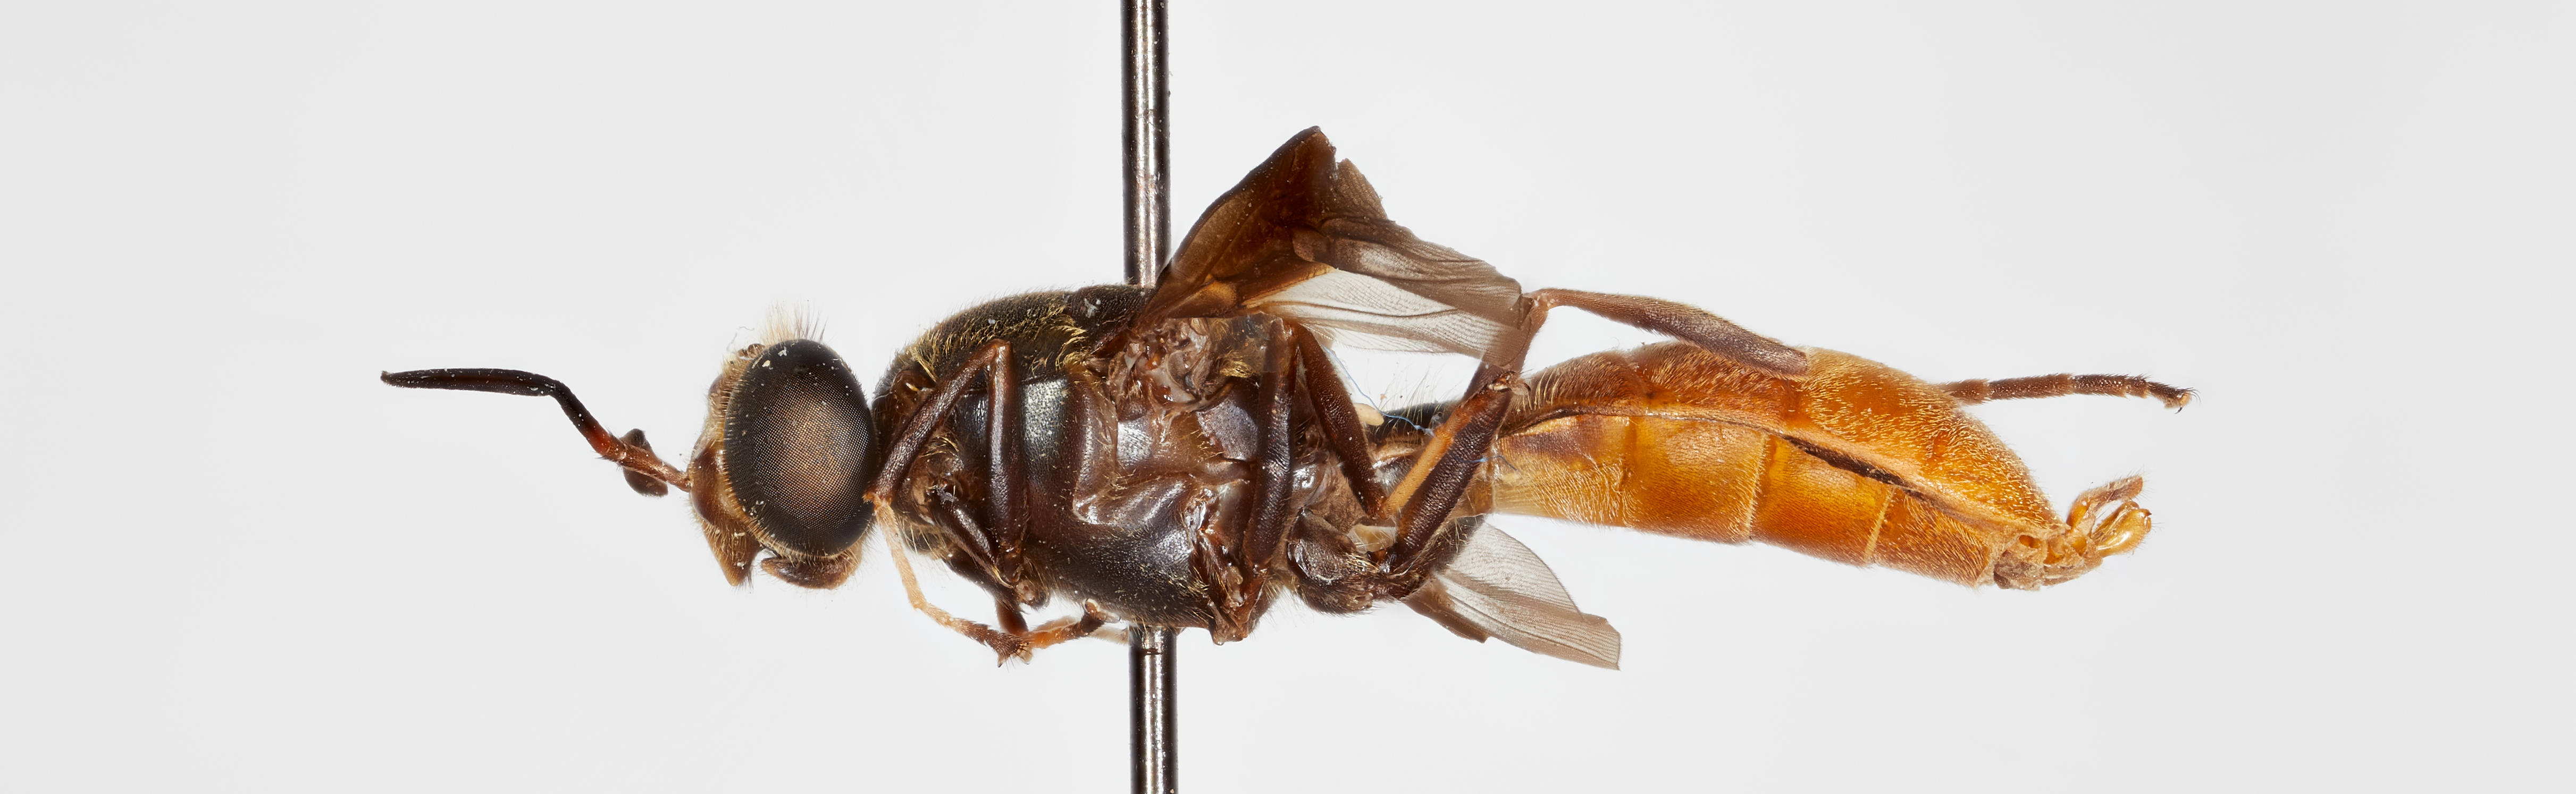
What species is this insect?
Hermetia panamensis
